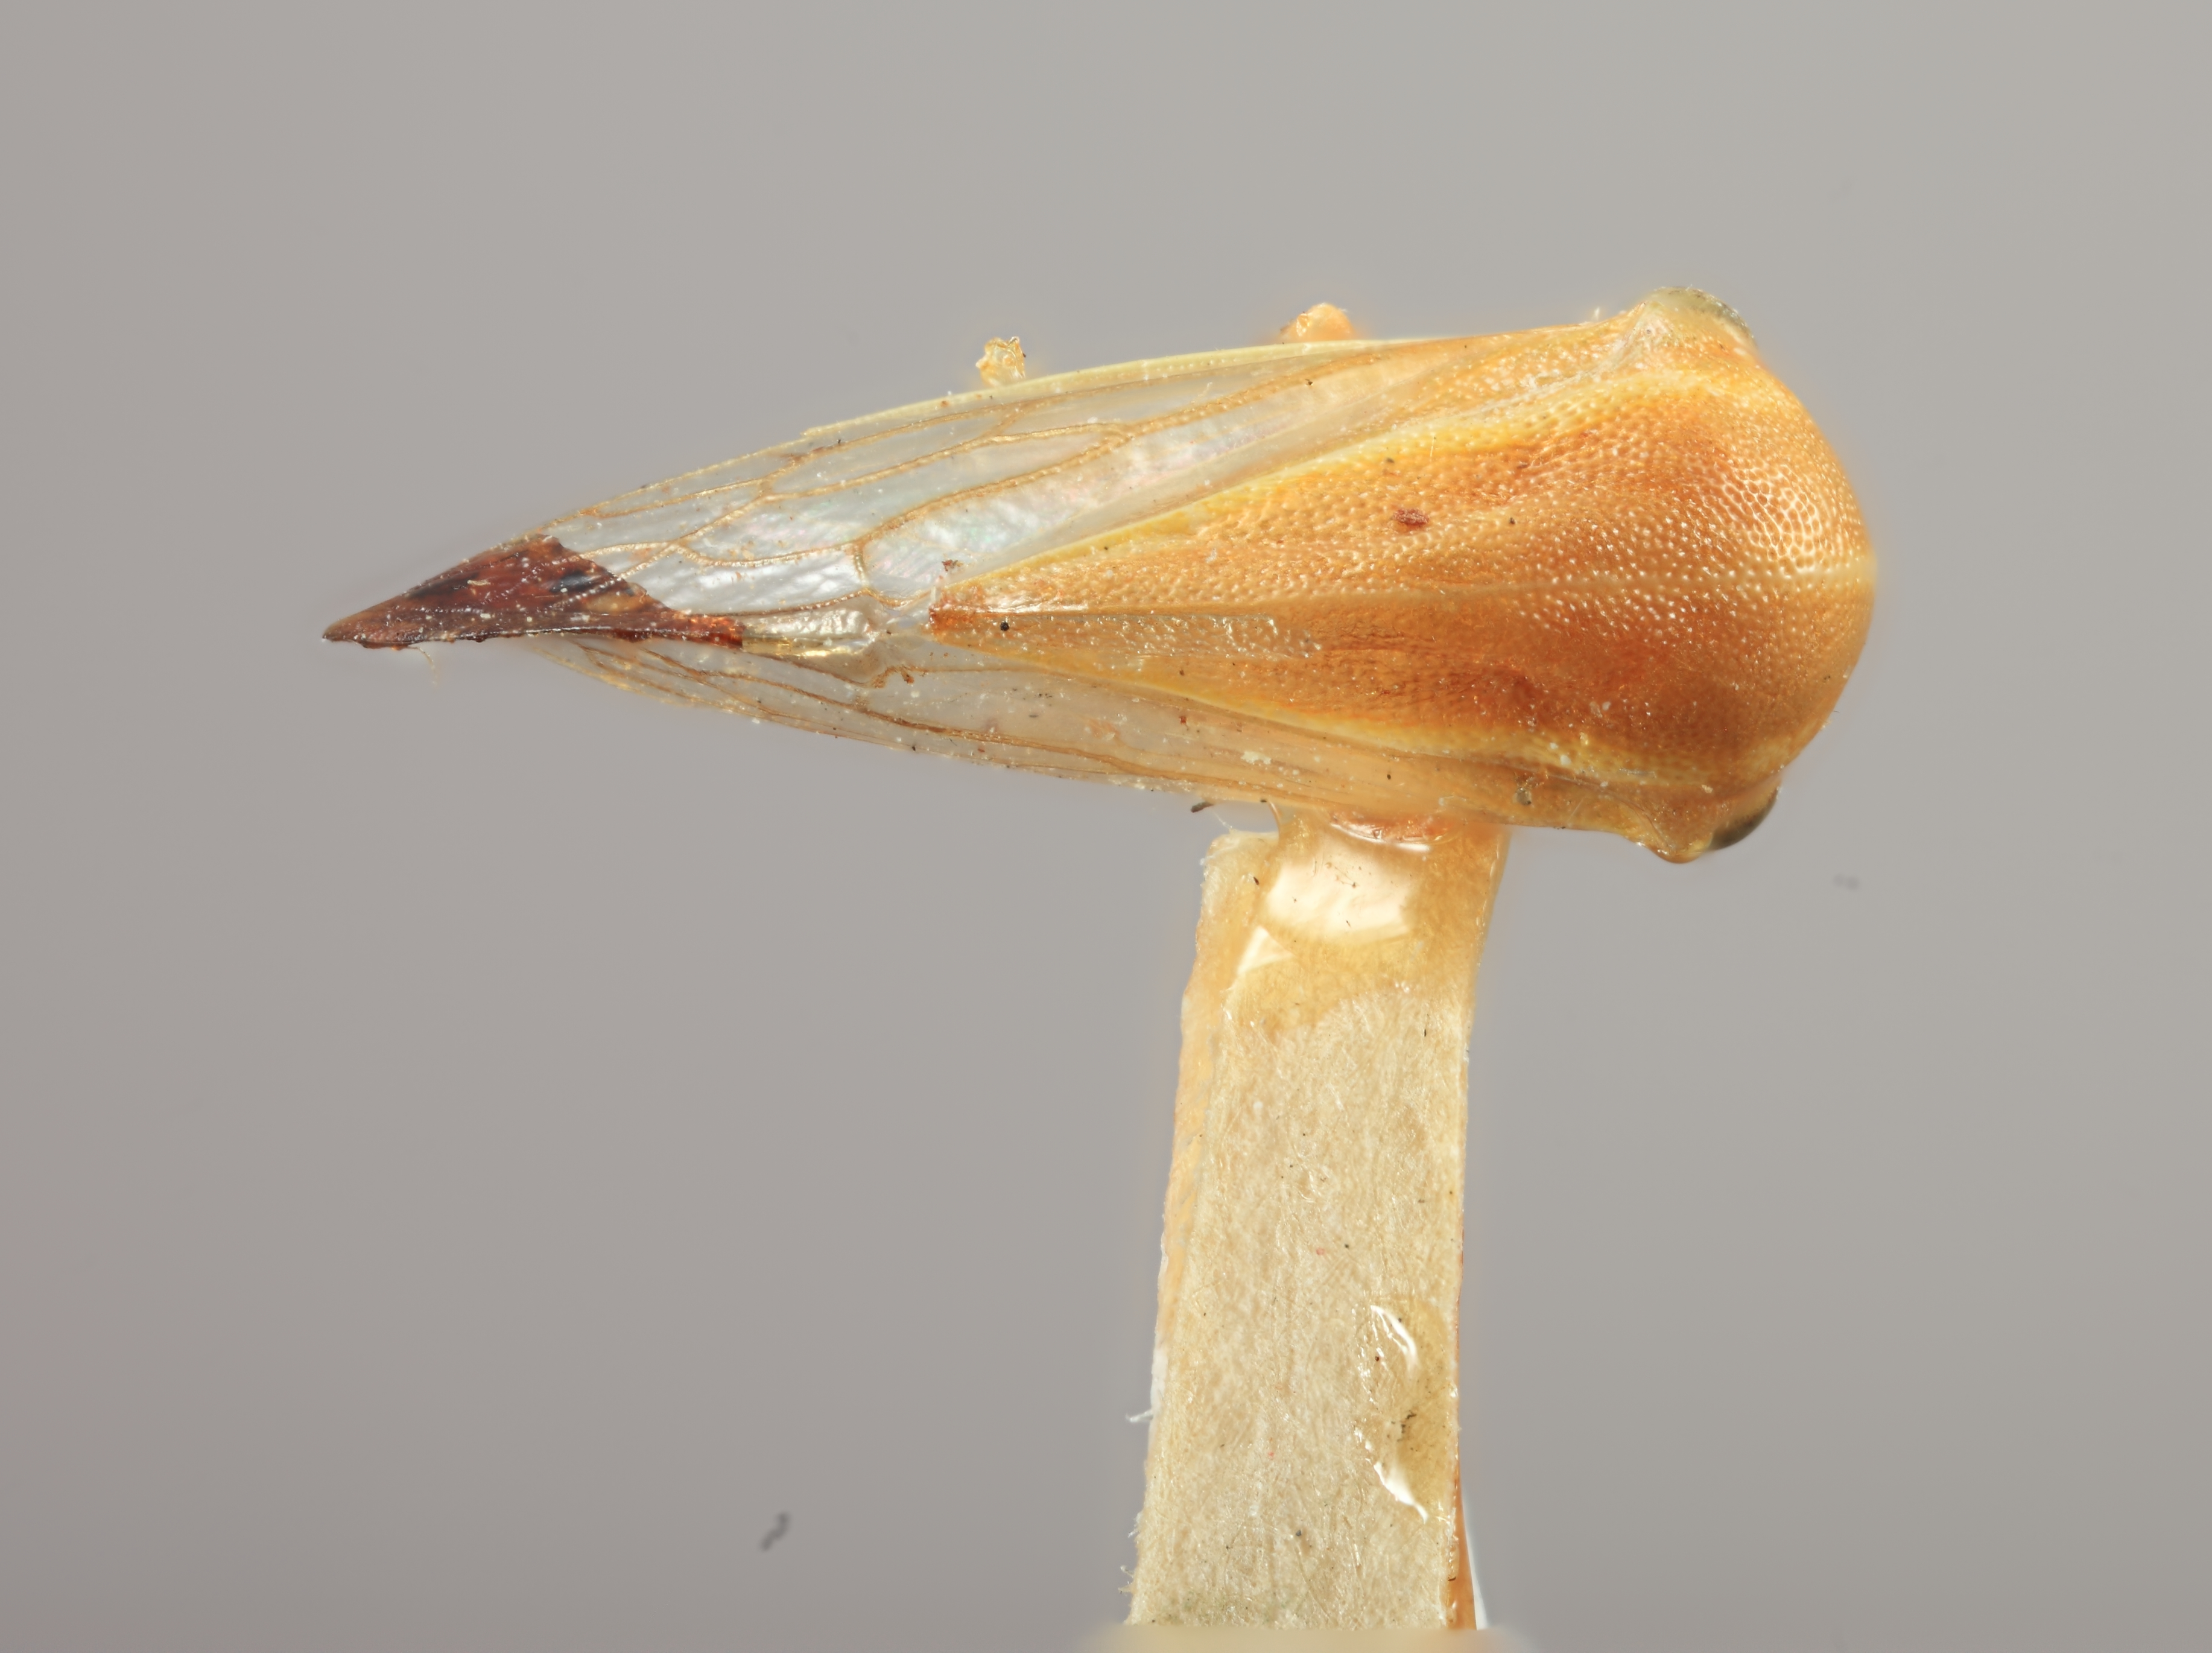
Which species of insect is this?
Tortistilus trilineatus
